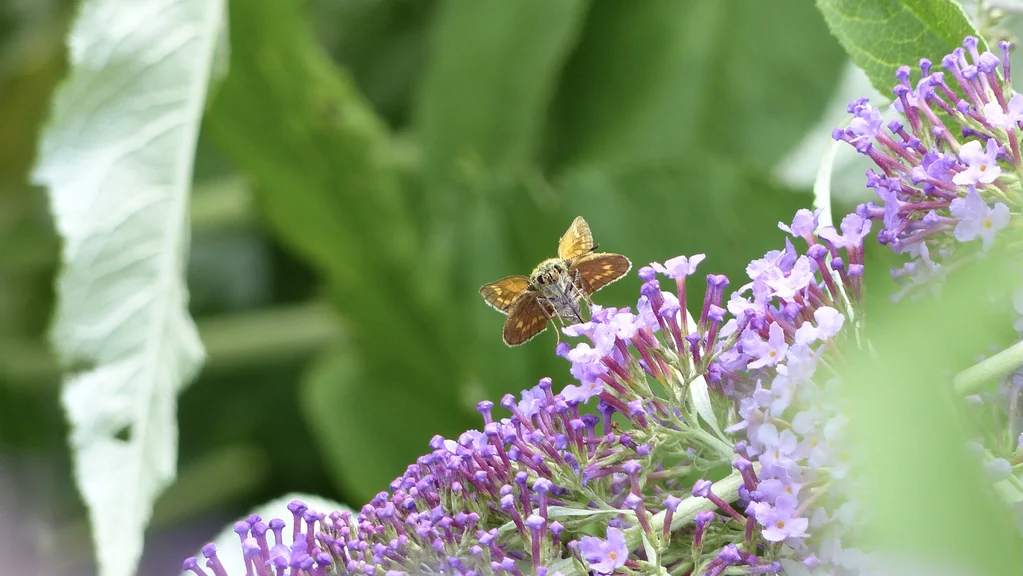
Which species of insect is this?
Ochlodes sylvanus (also Ochlodes venata)
